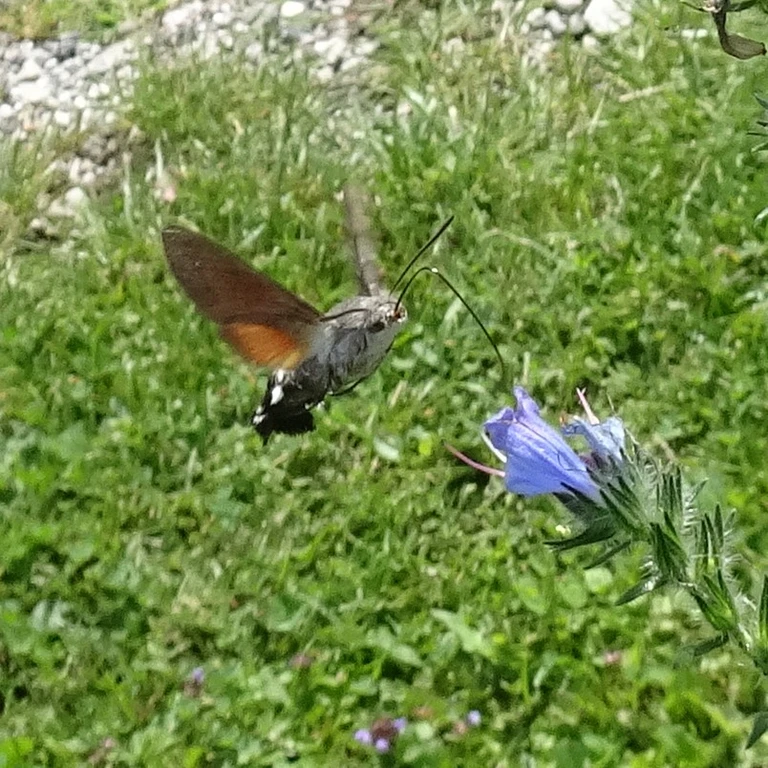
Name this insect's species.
Macroglossum stellatarum
